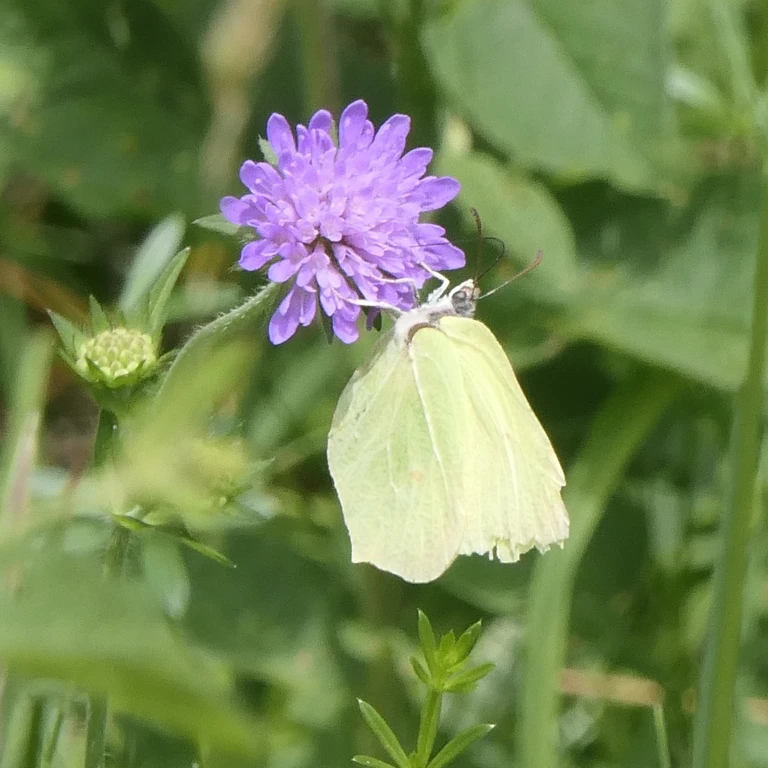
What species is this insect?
Gonepteryx rhamni
